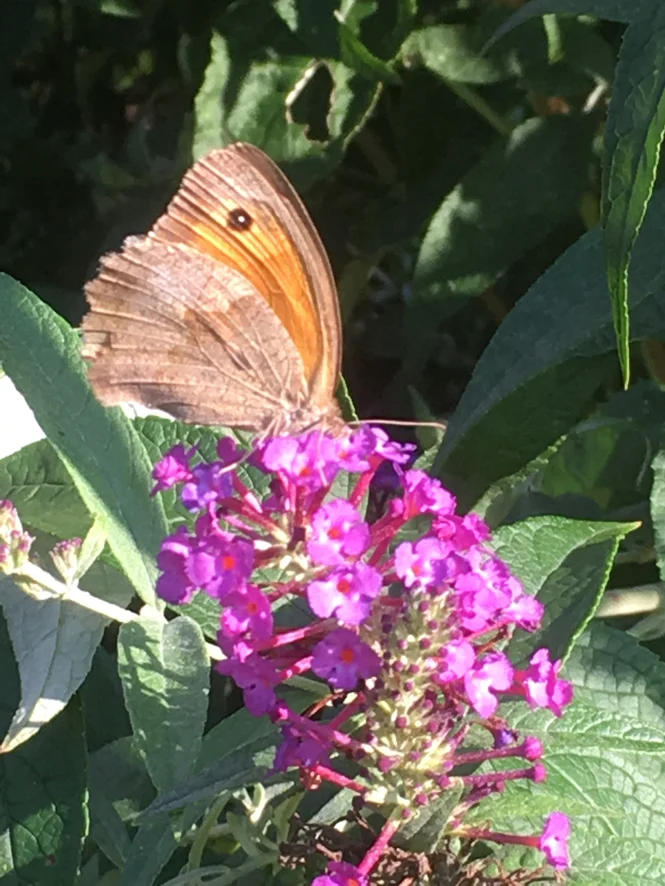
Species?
Maniola jurtina
